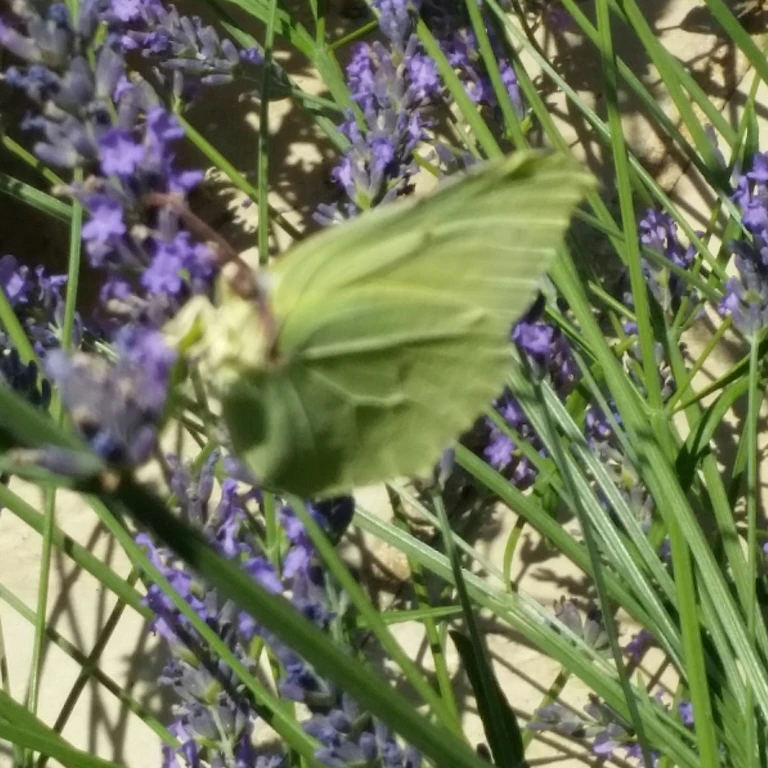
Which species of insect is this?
Gonepteryx rhamni
